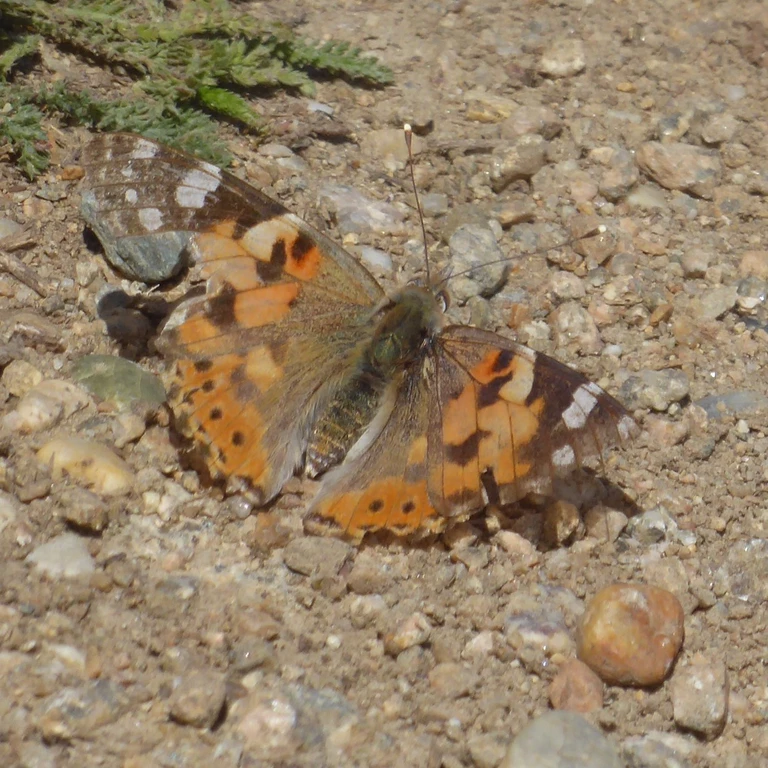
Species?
Vanessa cardui
